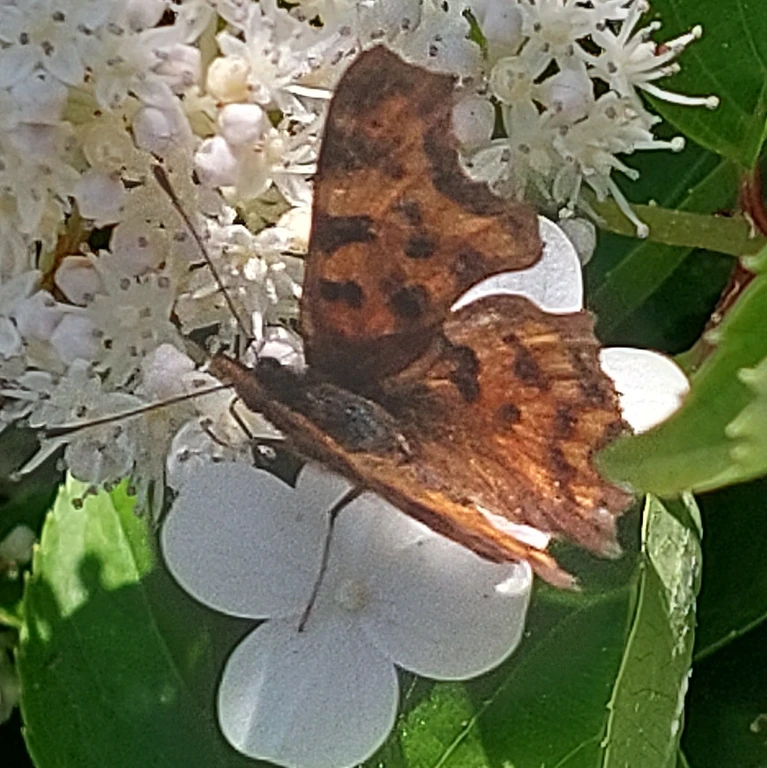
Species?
Polygonia c-album
